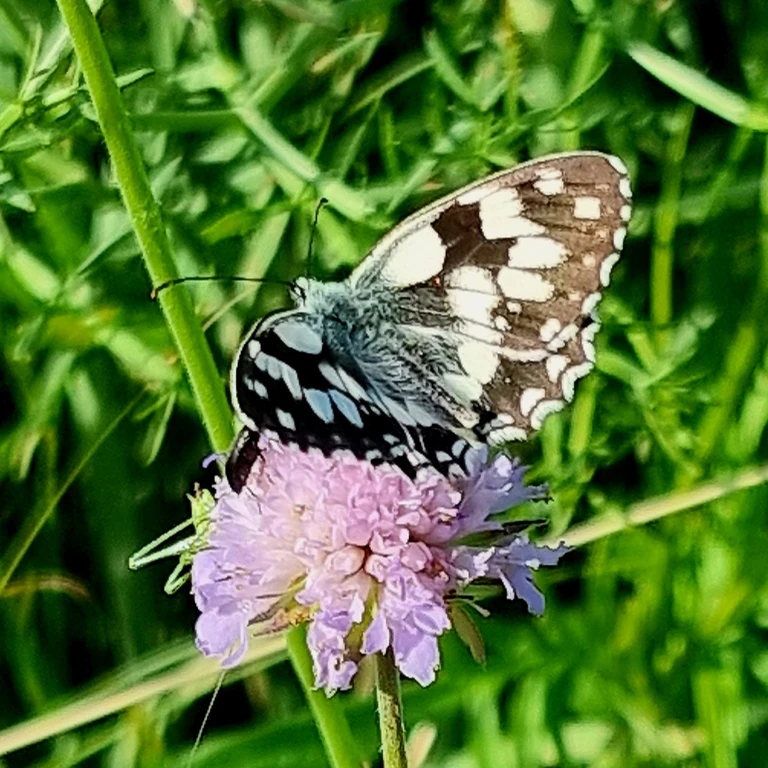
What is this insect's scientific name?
Melanargia galathea
